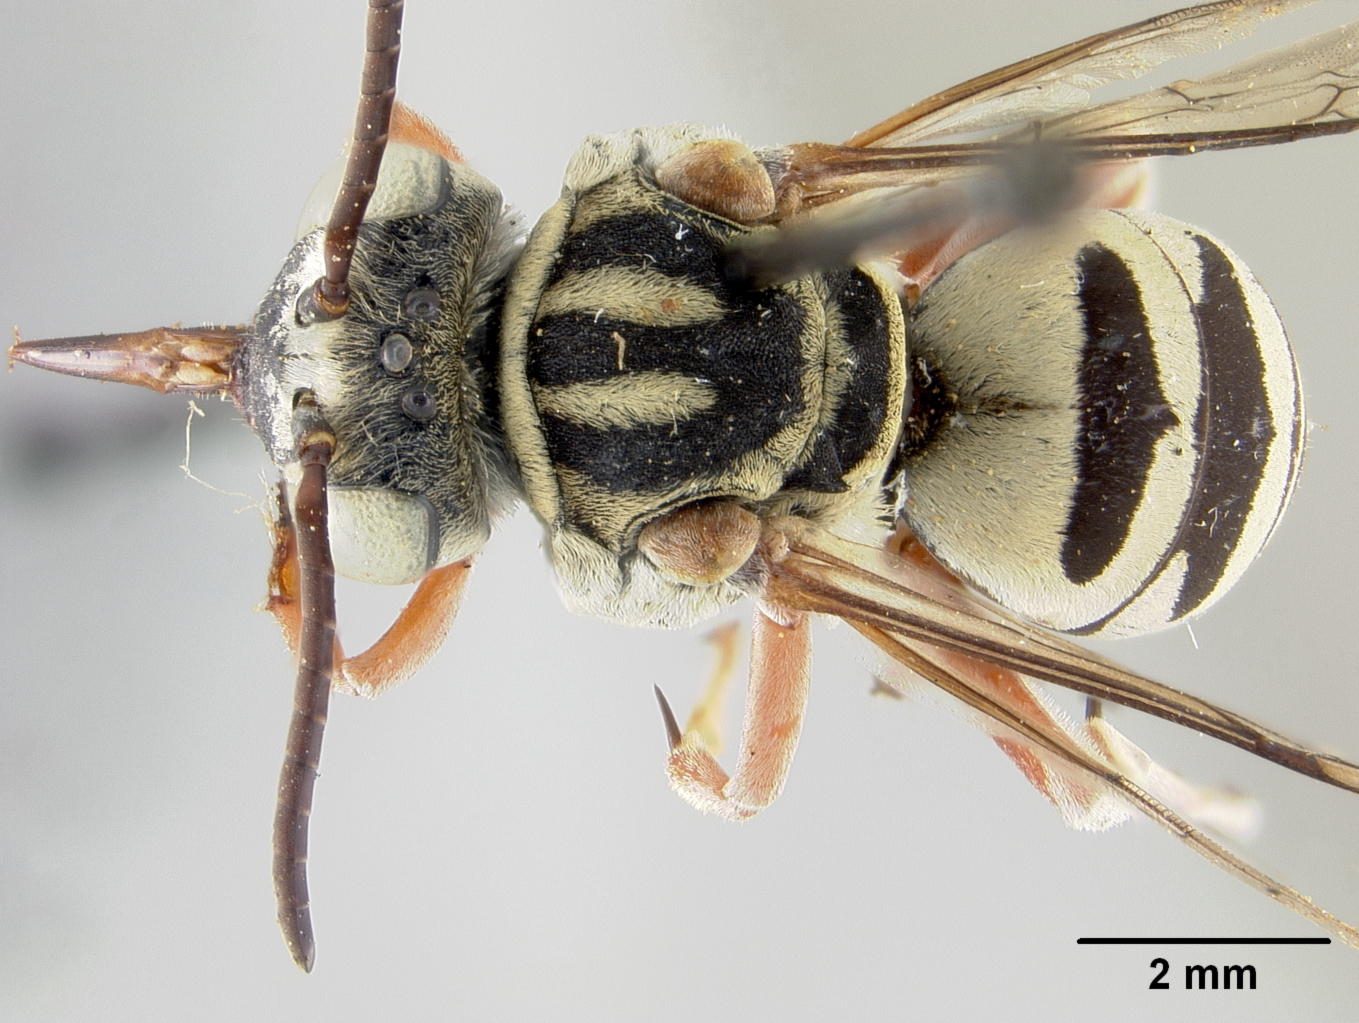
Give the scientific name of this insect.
Triepeolus timberlakei (also Triepeolus texanus)
